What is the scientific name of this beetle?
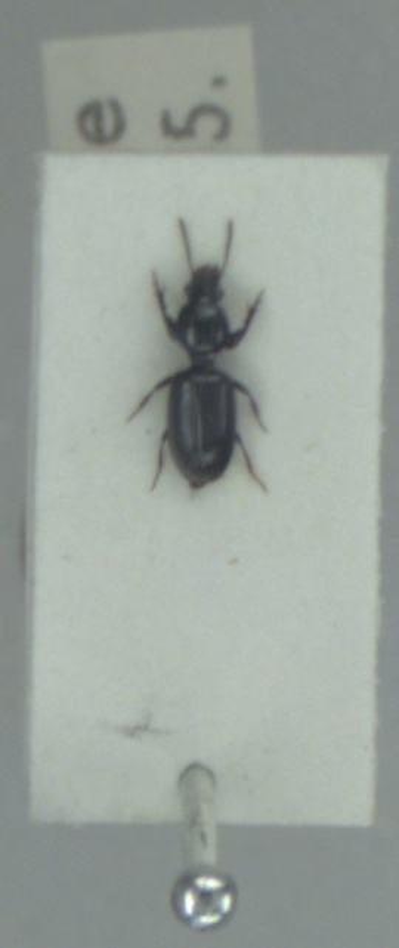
Dyschirius salinus
